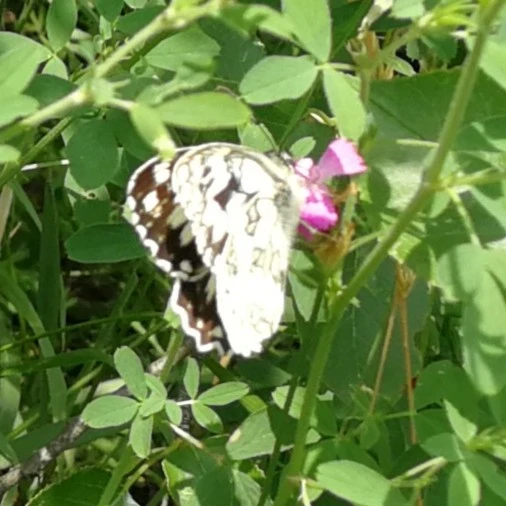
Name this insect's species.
Melanargia galathea
